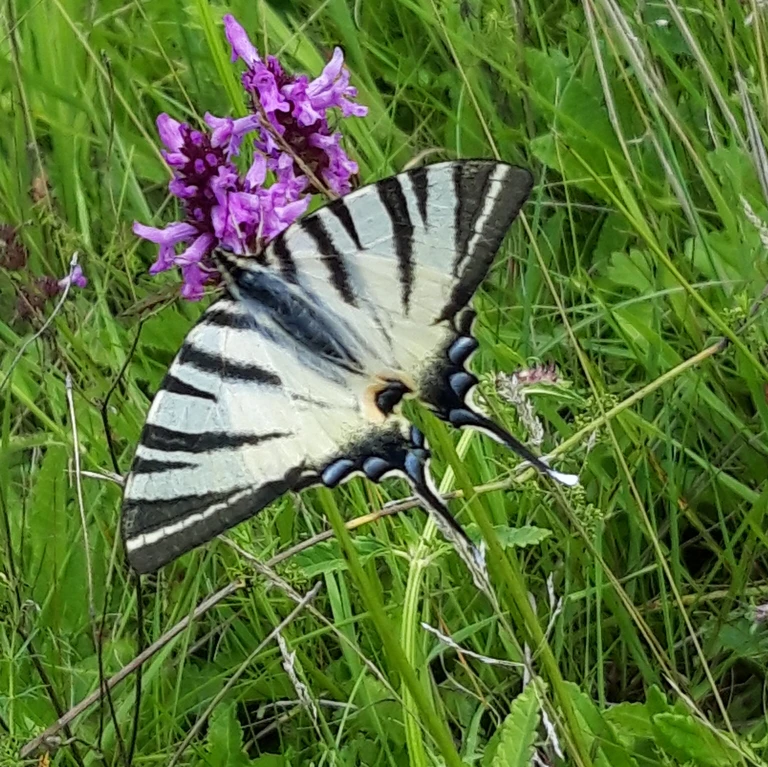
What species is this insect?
Iphiclides podalirius
